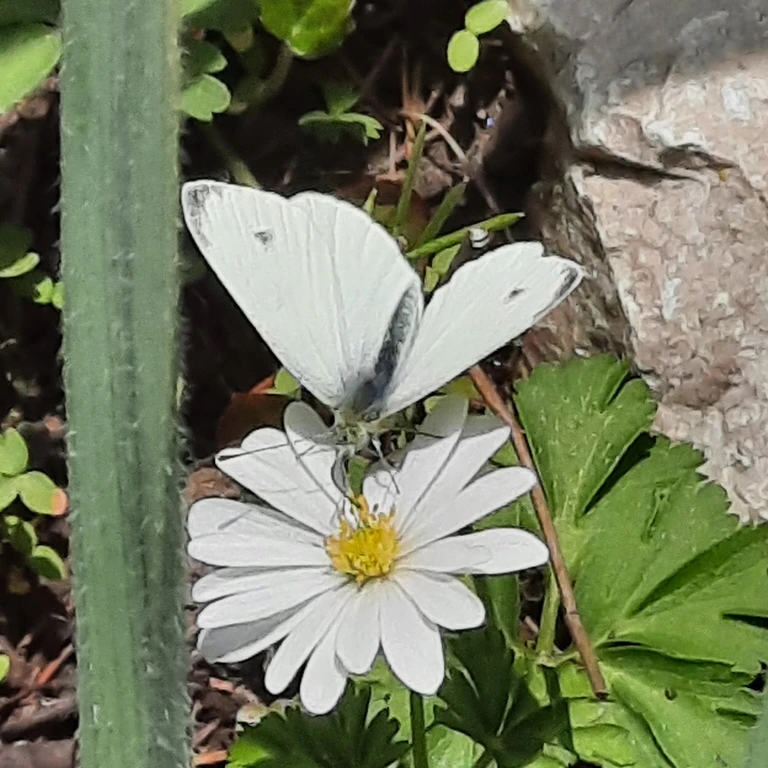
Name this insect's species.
Pieris rapae
